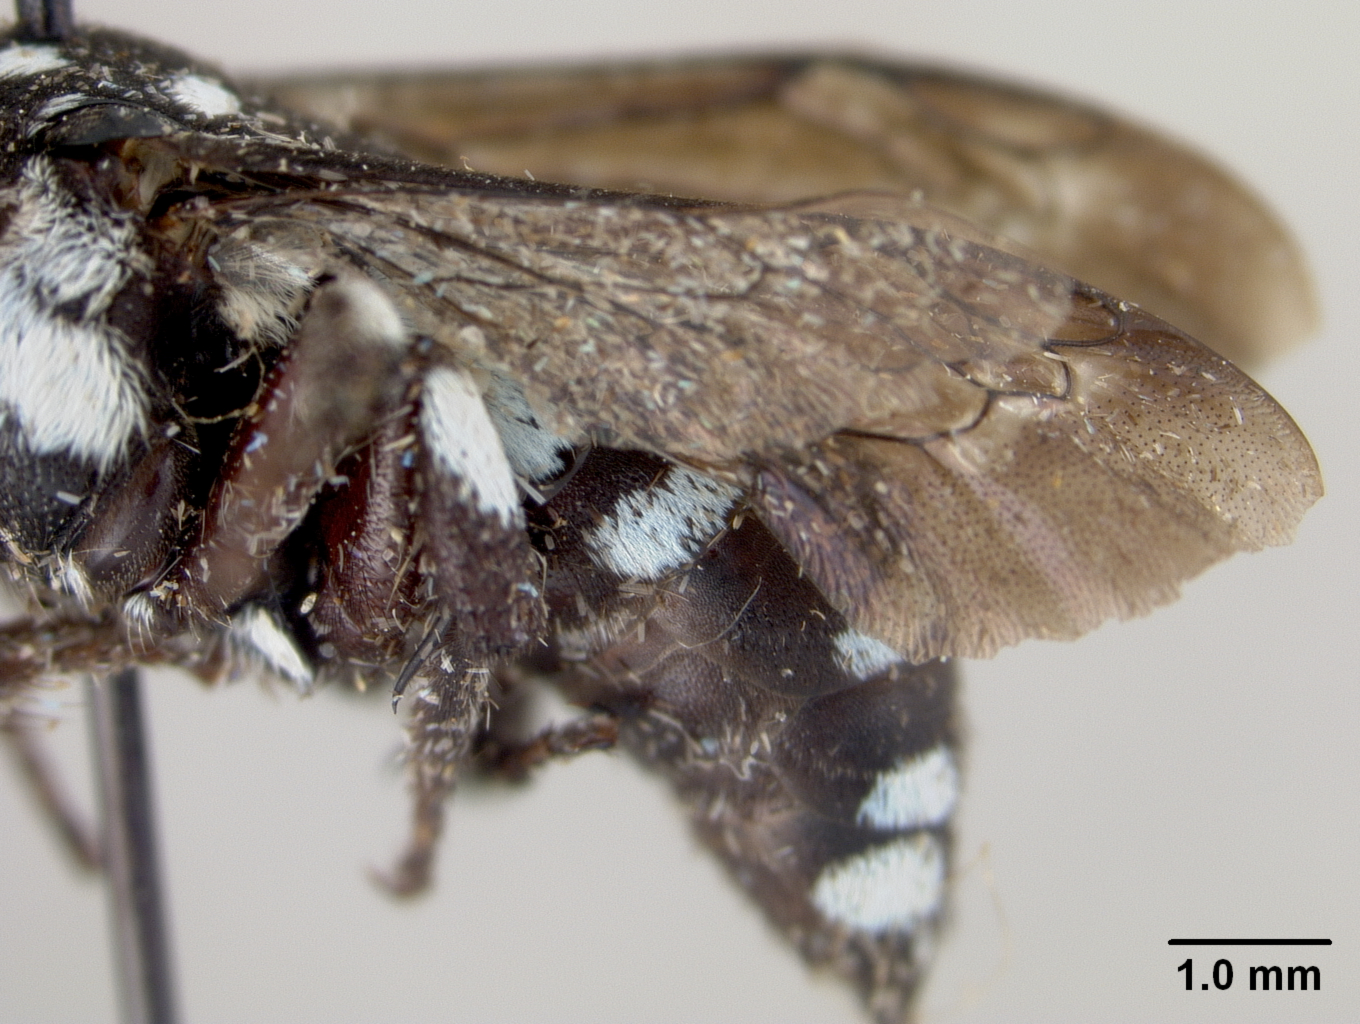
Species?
Crocisa irisana
